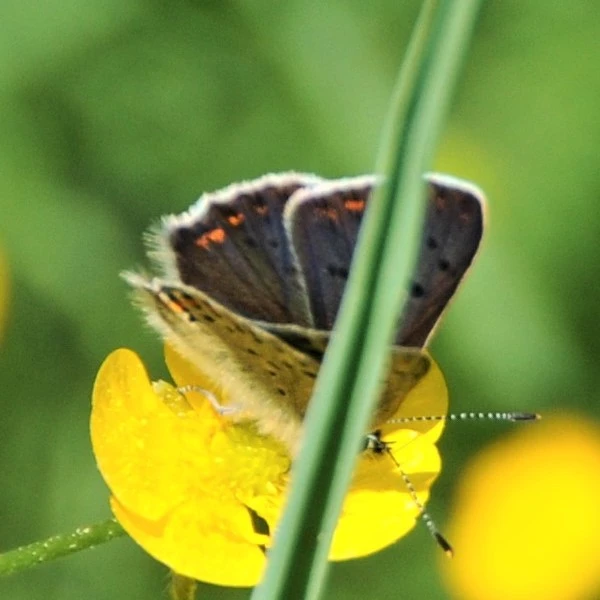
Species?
Lycaena tityrus (also Loweia tityrus)
